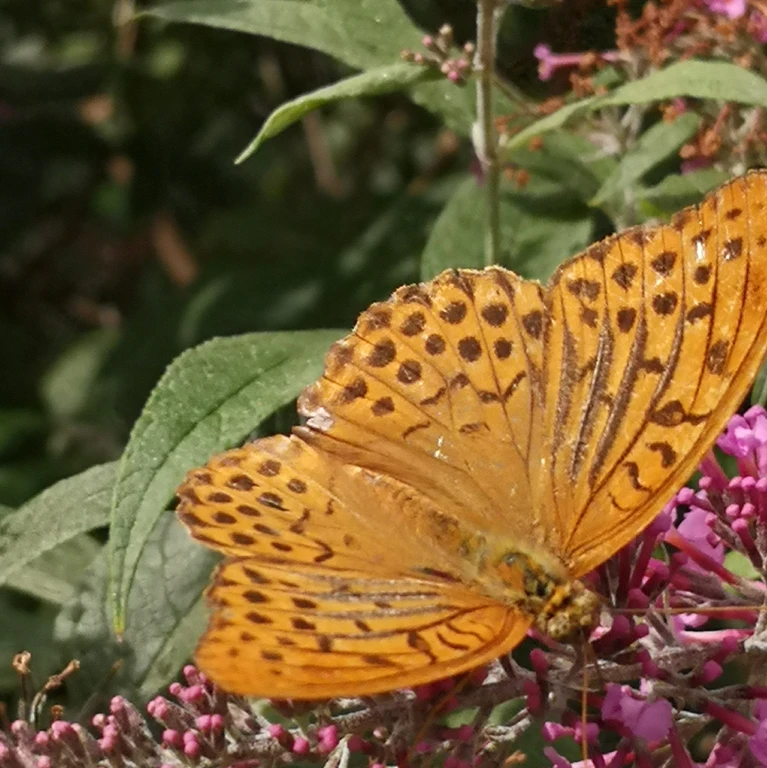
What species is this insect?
Argynnis paphia
